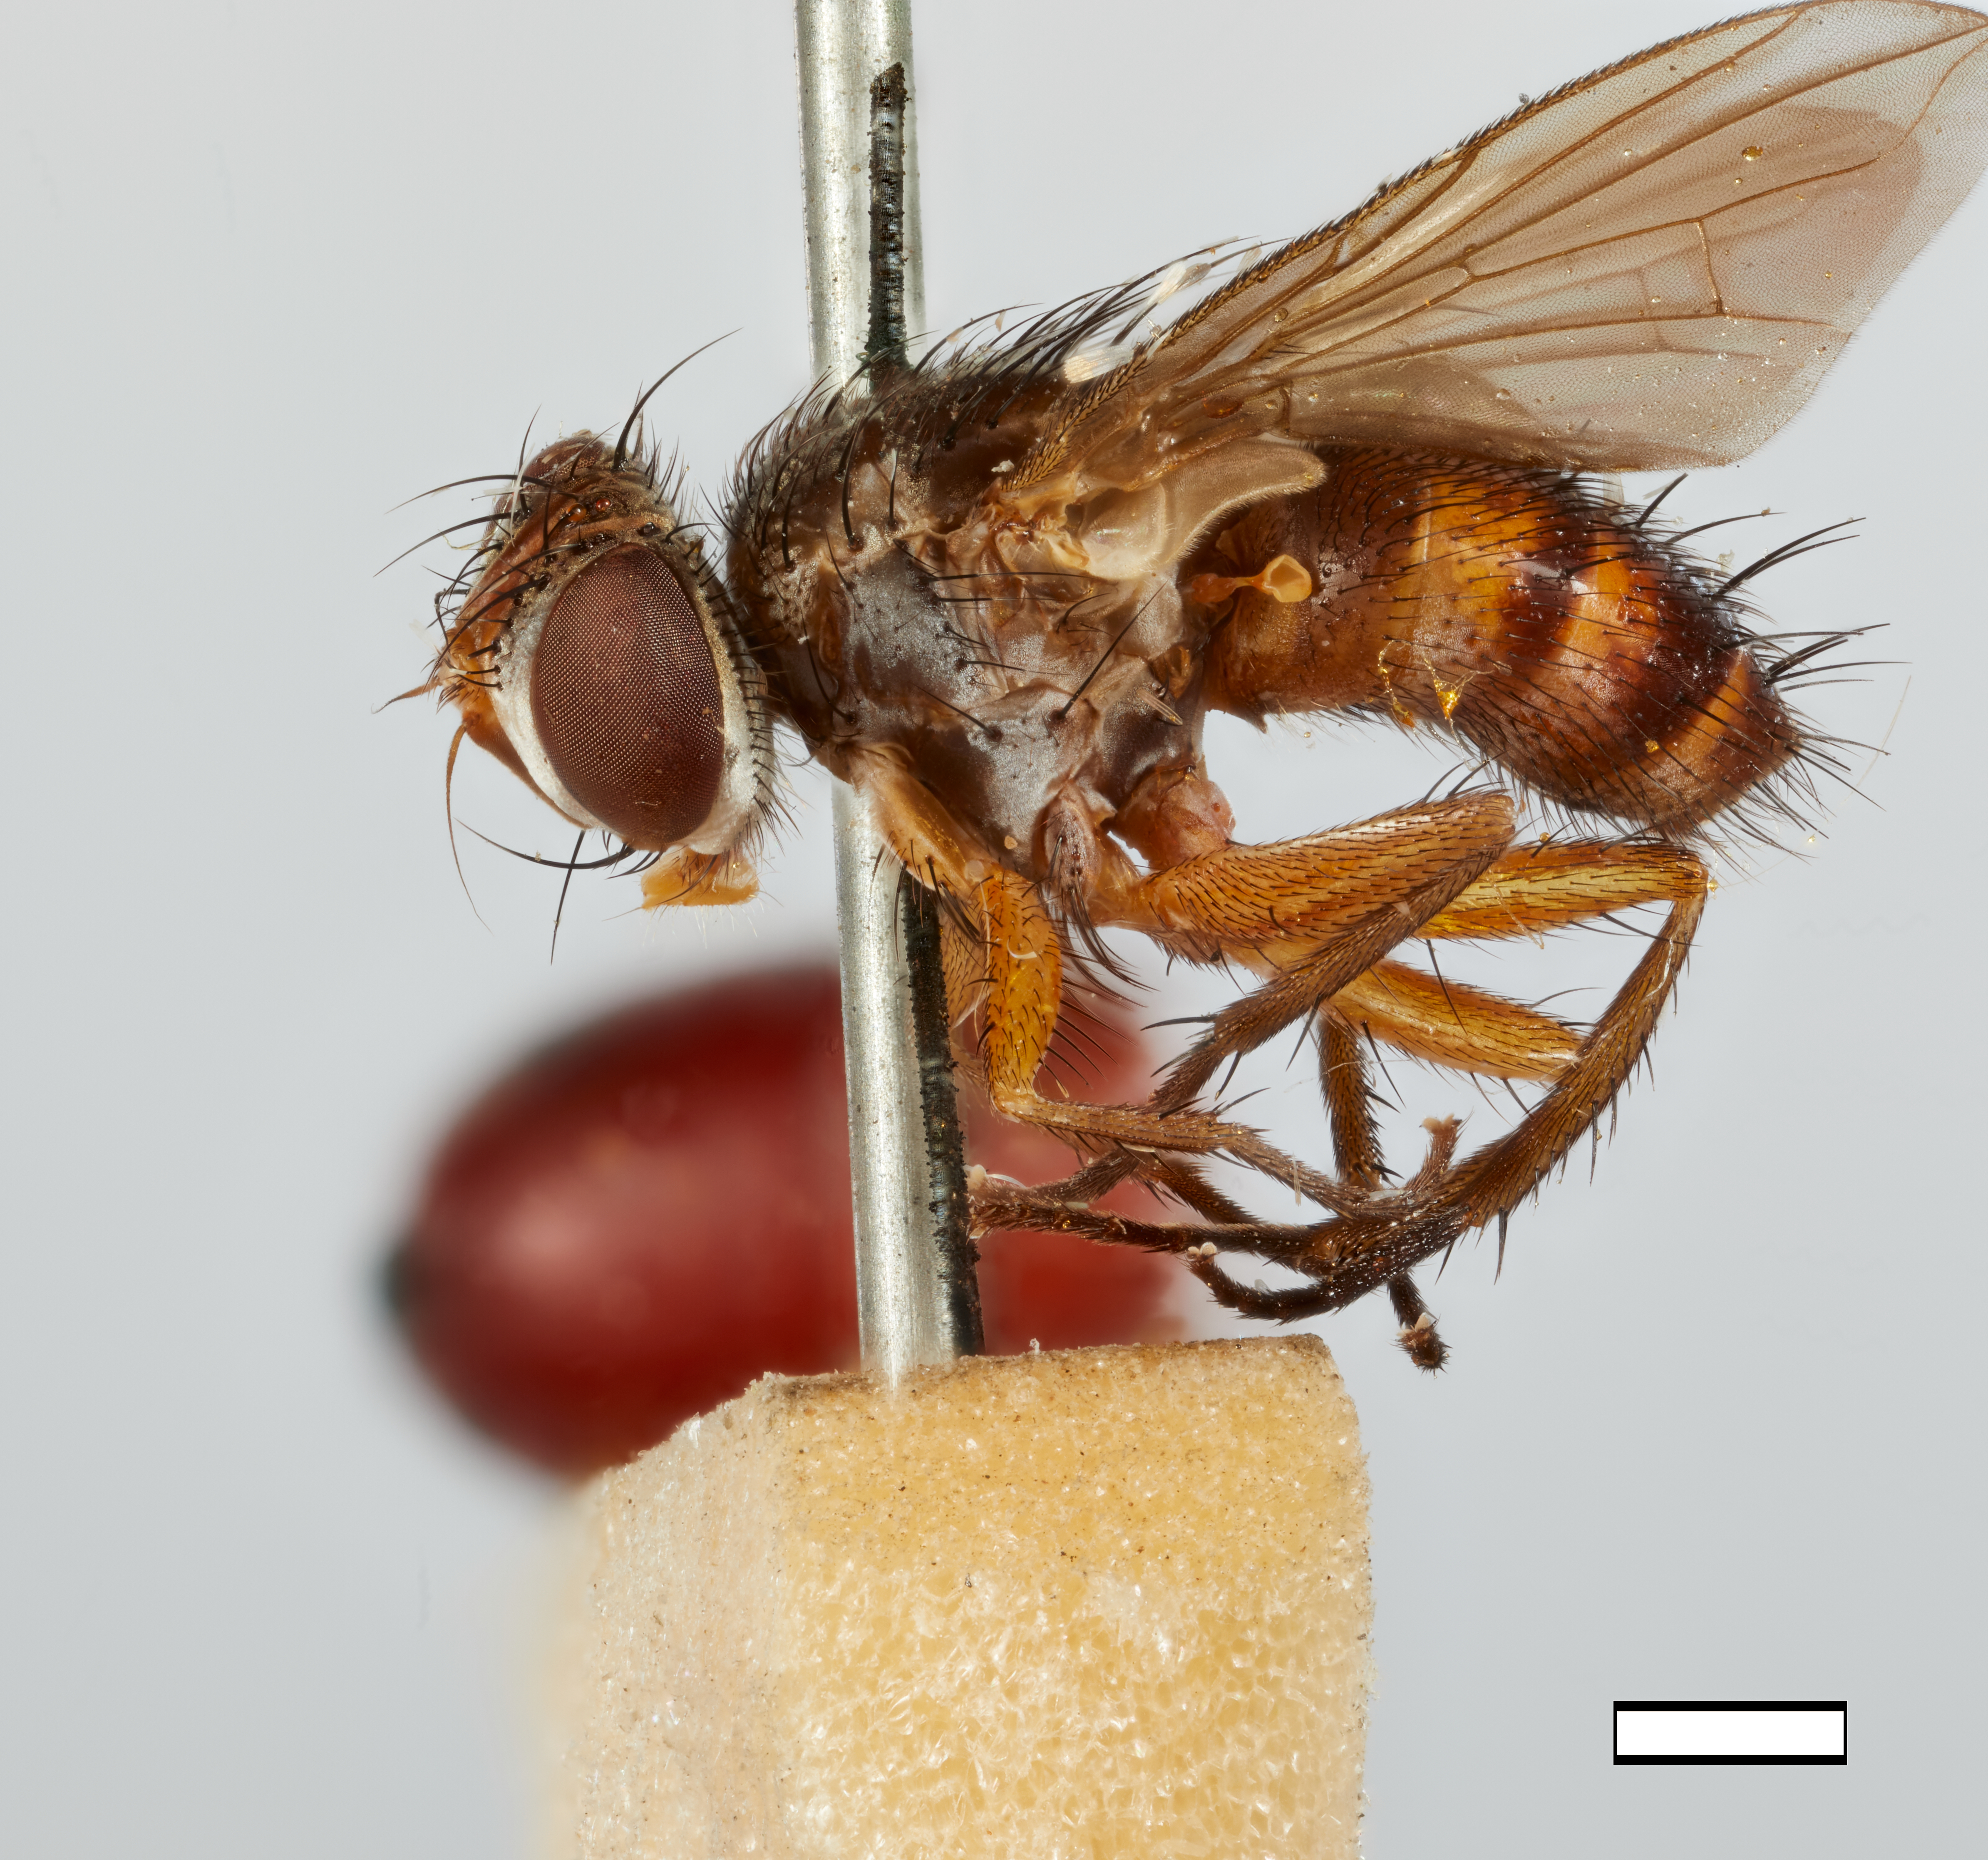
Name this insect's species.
Oedematocera dampfi
